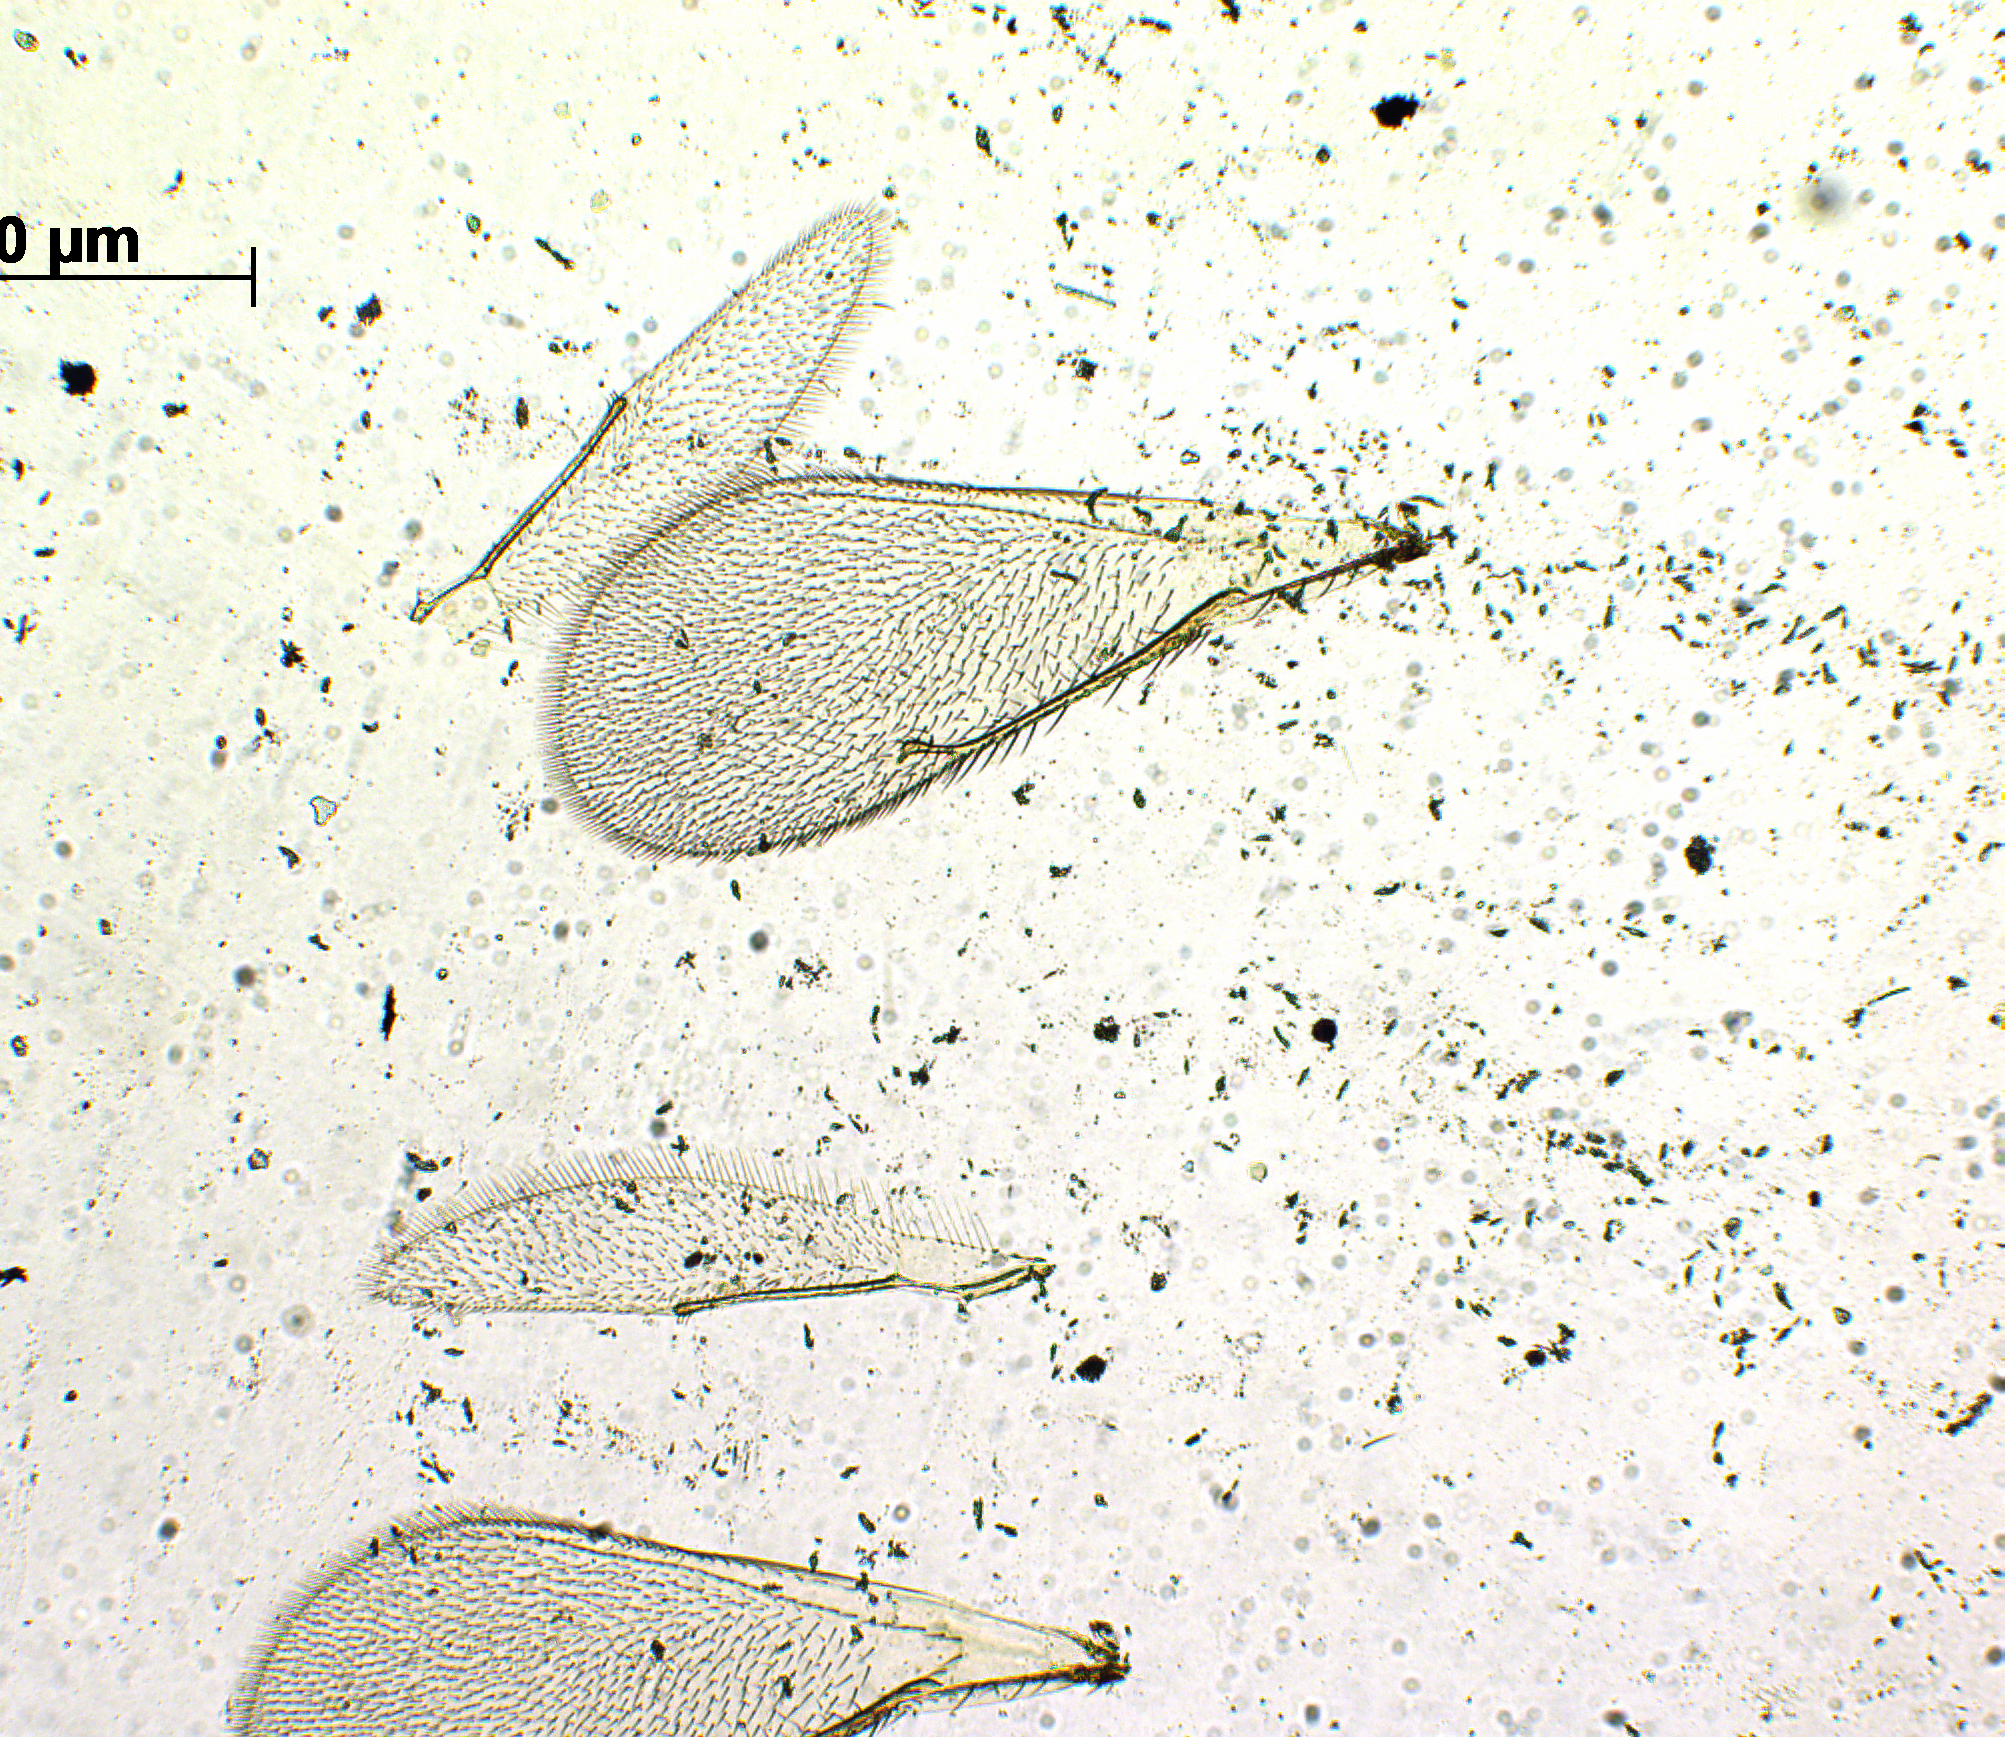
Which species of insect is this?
Tetrastichus travancorensis
